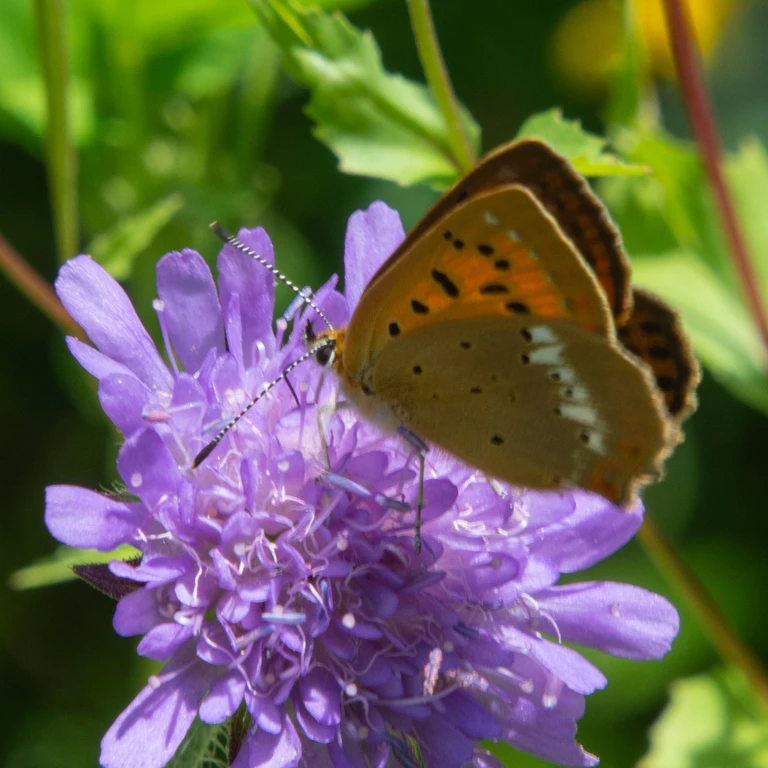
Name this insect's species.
Lycaena virgaureae
